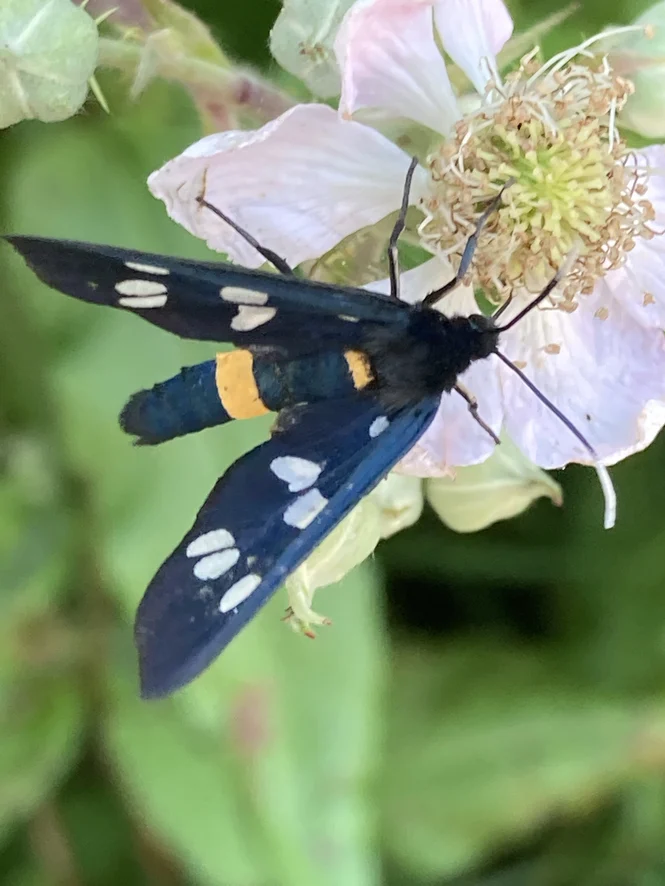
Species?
Amata phegea
